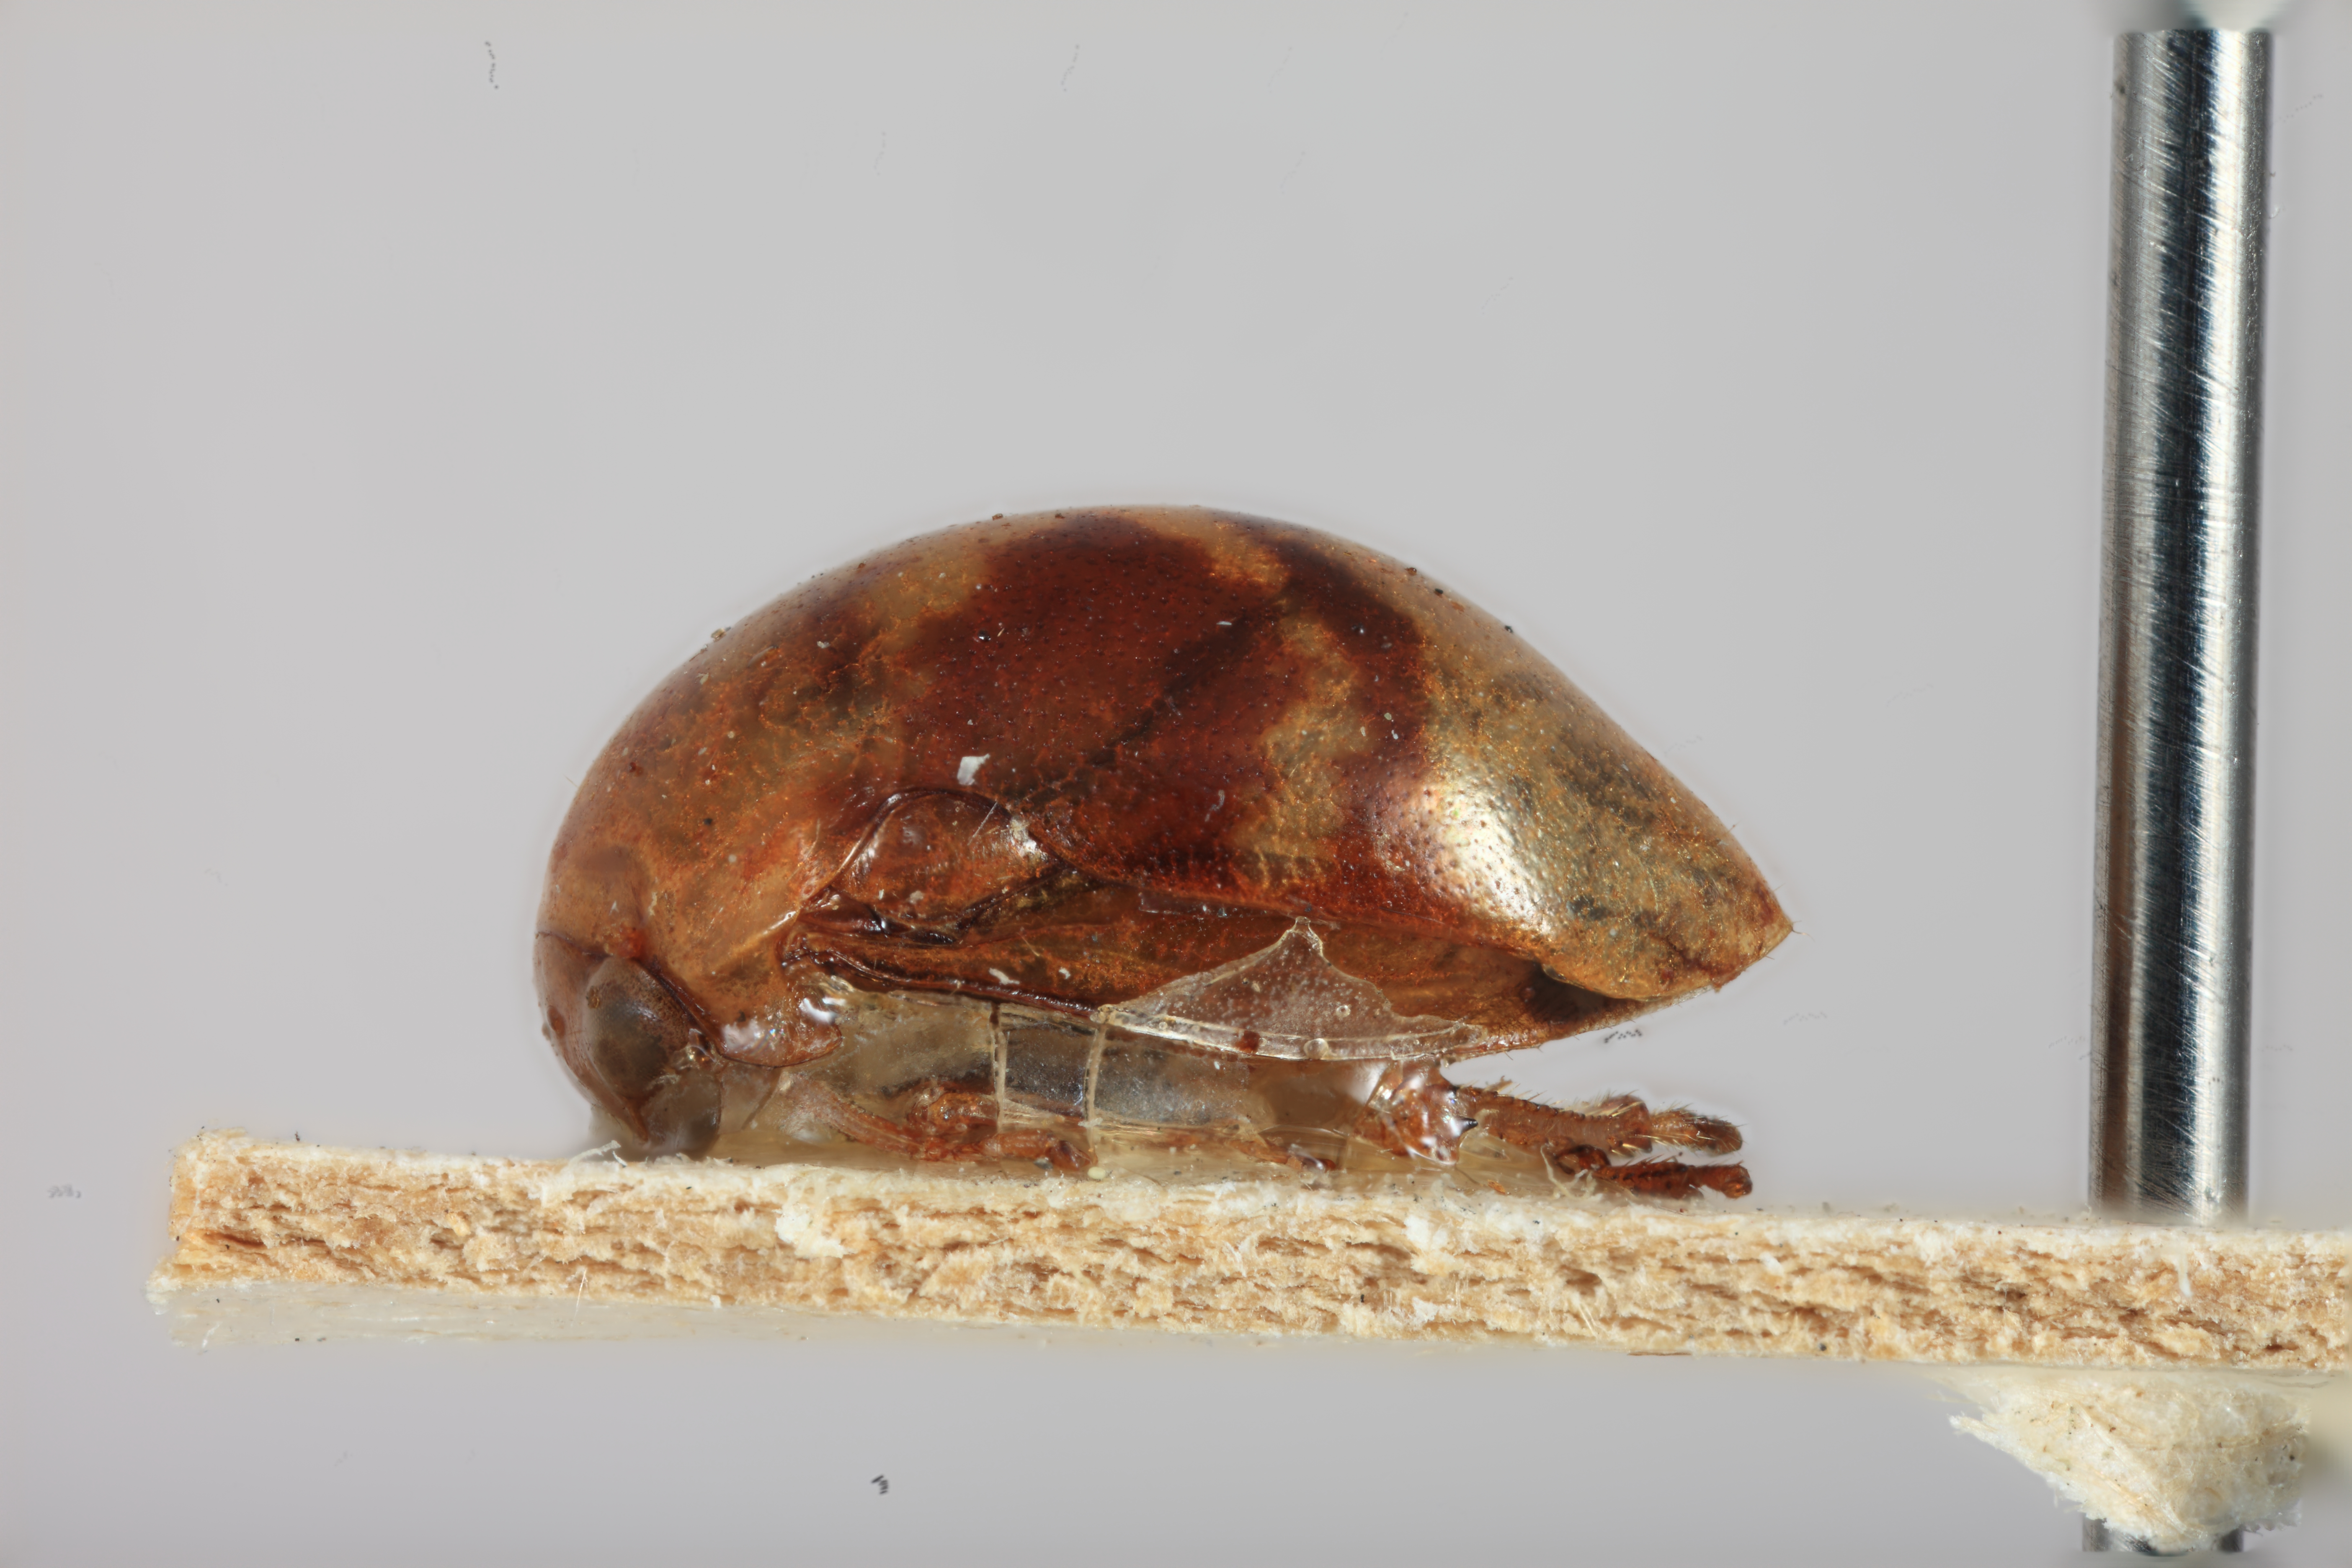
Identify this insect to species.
Tragopa brunneimaculata
